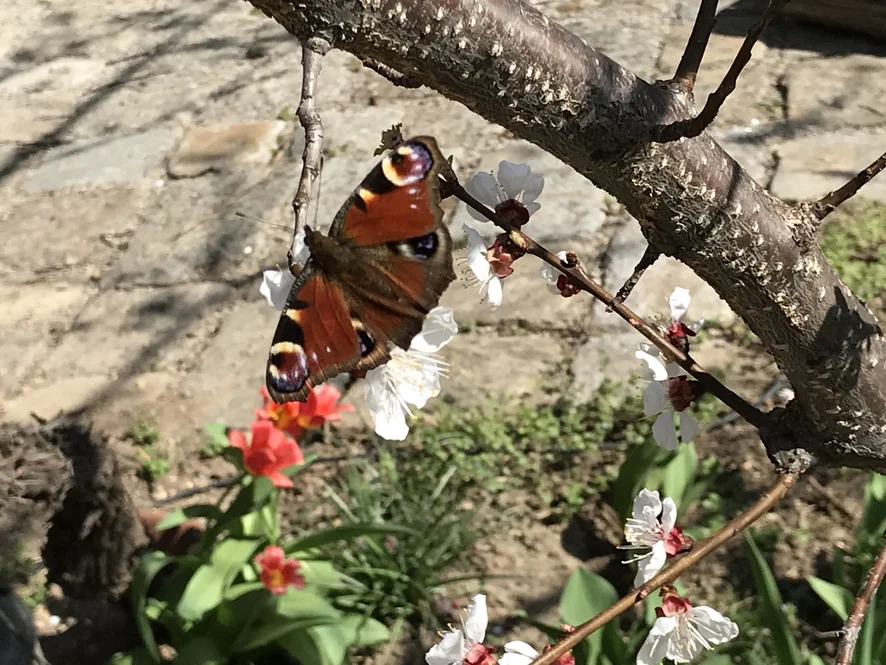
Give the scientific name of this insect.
Aglais io
